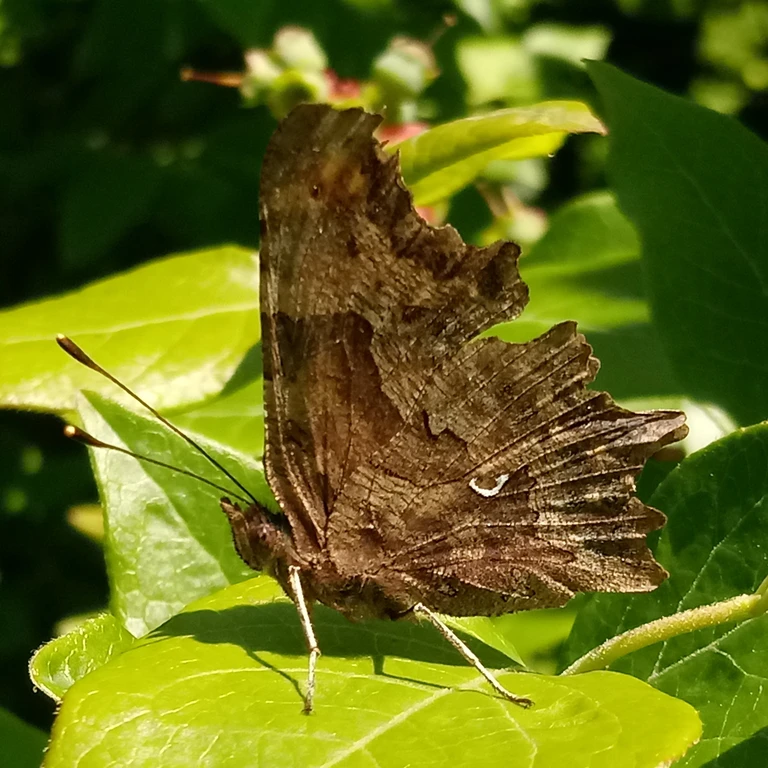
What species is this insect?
Polygonia c-album
